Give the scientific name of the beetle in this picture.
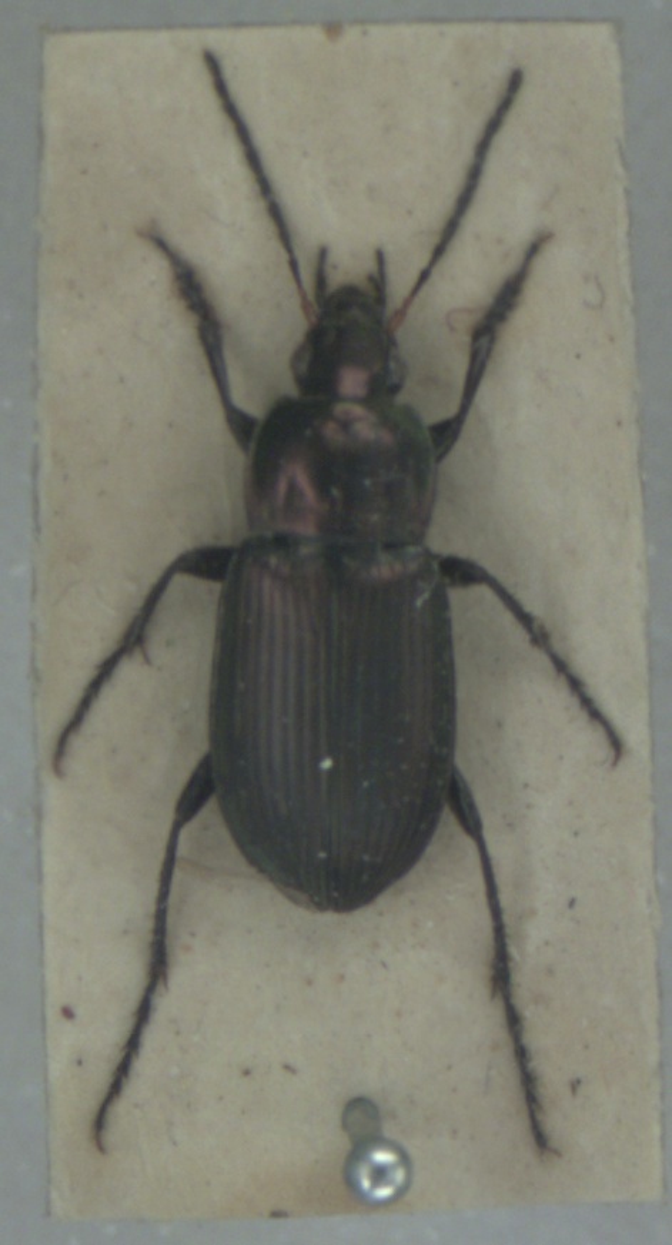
Poecilus cupreus
